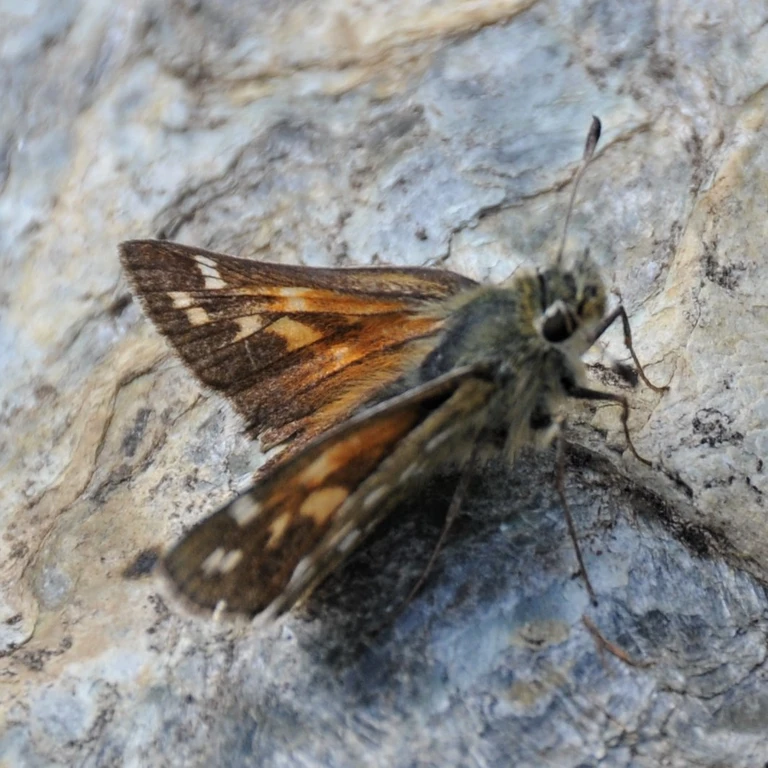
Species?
Hesperia comma
